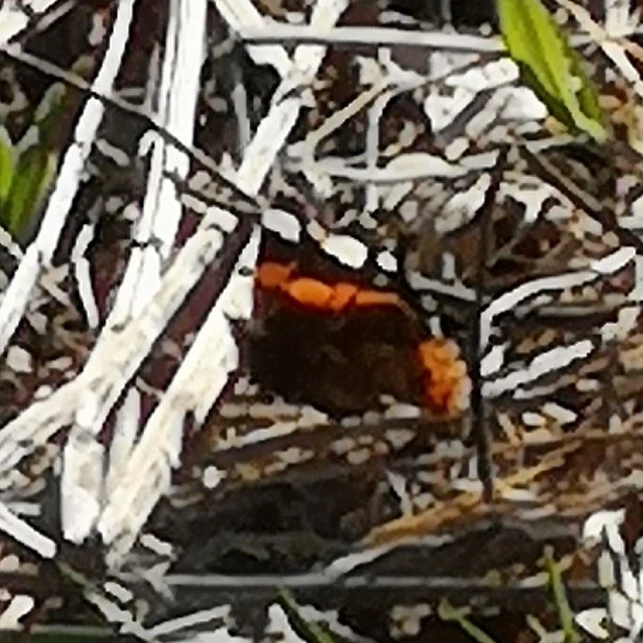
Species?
Vanessa atalanta
